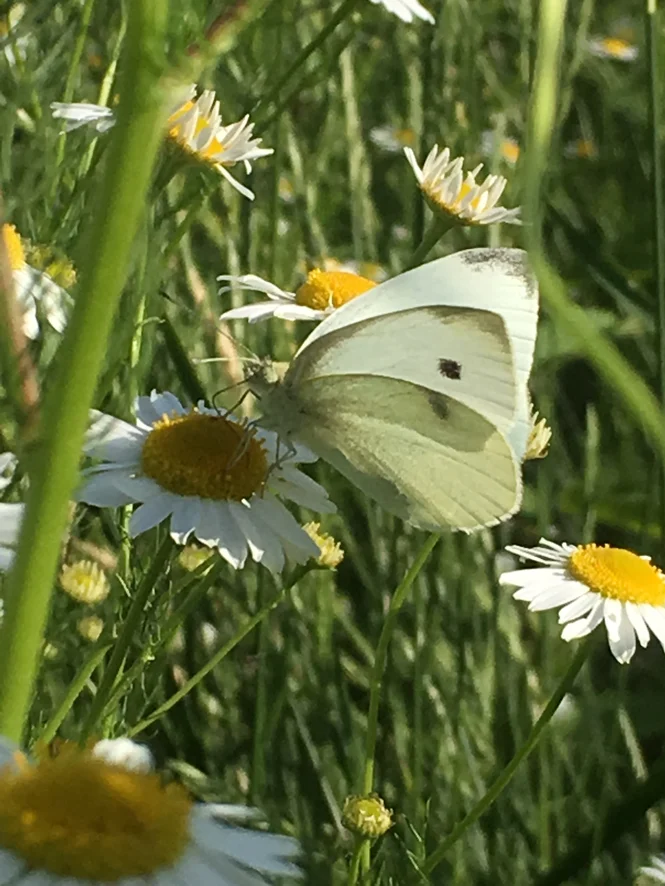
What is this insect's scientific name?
Pieris rapae
